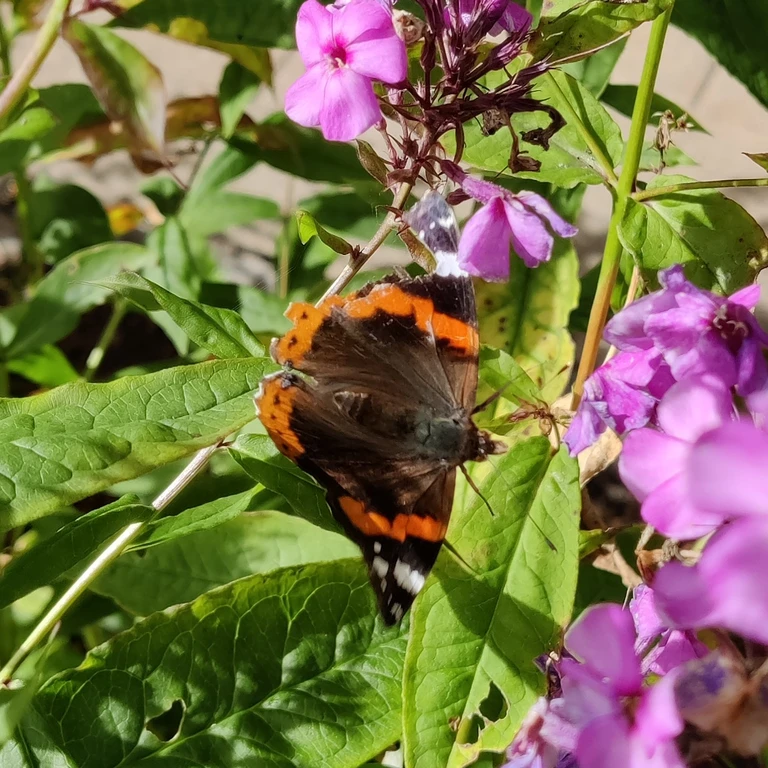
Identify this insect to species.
Vanessa atalanta
